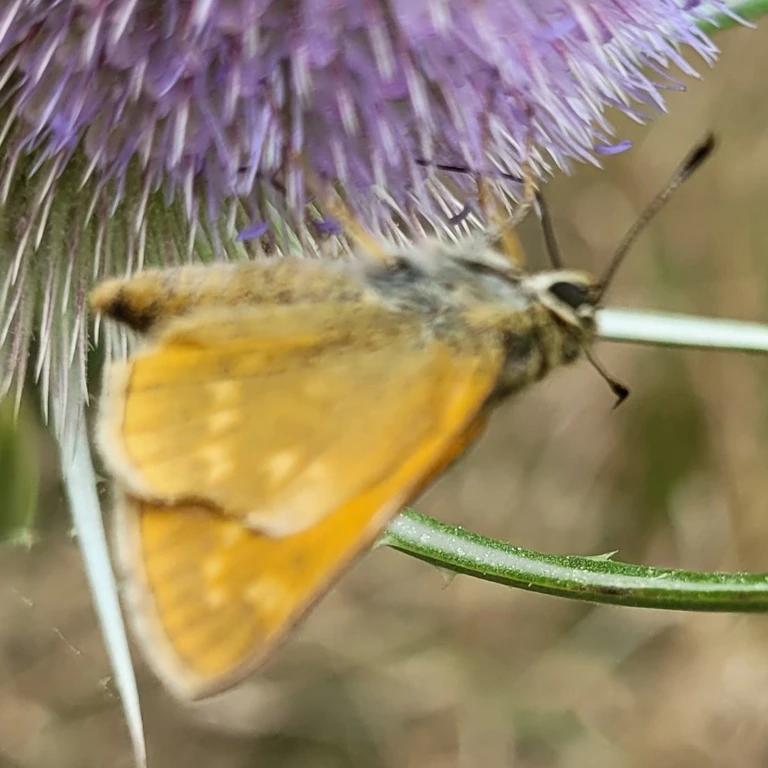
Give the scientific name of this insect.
Ochlodes sylvanus (also Ochlodes venata)
